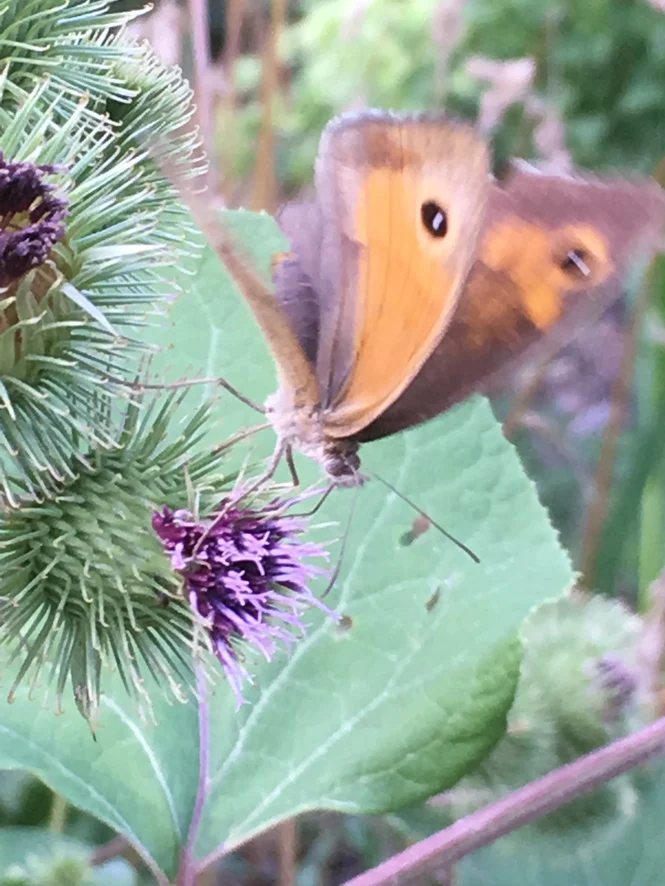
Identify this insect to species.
Maniola jurtina
